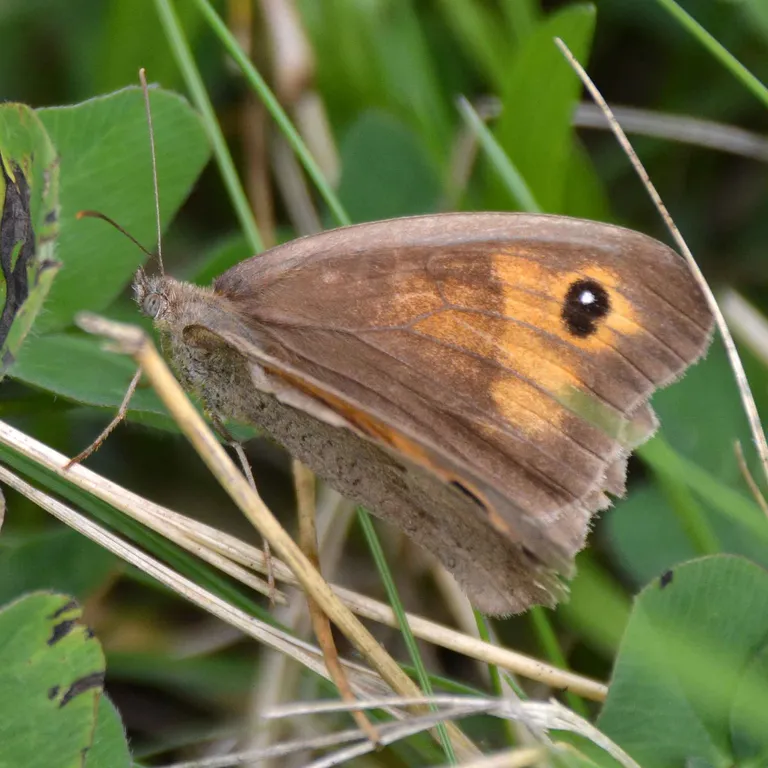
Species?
Maniola jurtina
